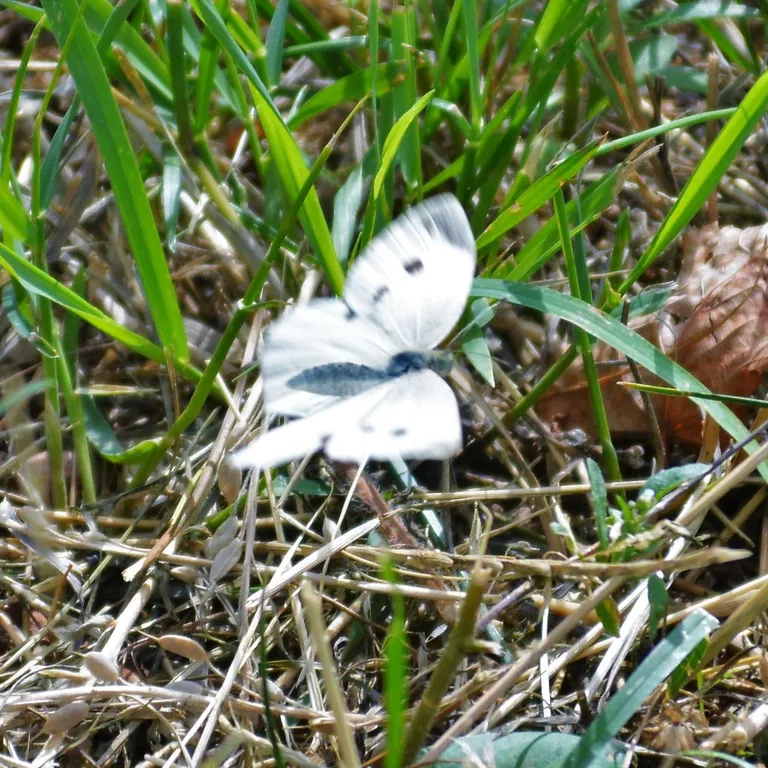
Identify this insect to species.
Pieris napi
